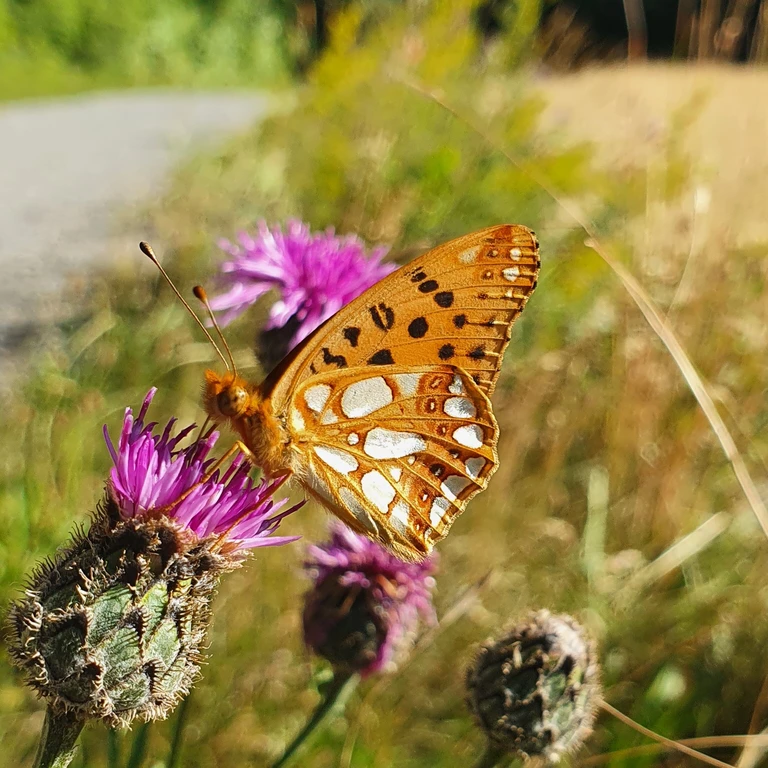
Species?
Issoria lathonia
